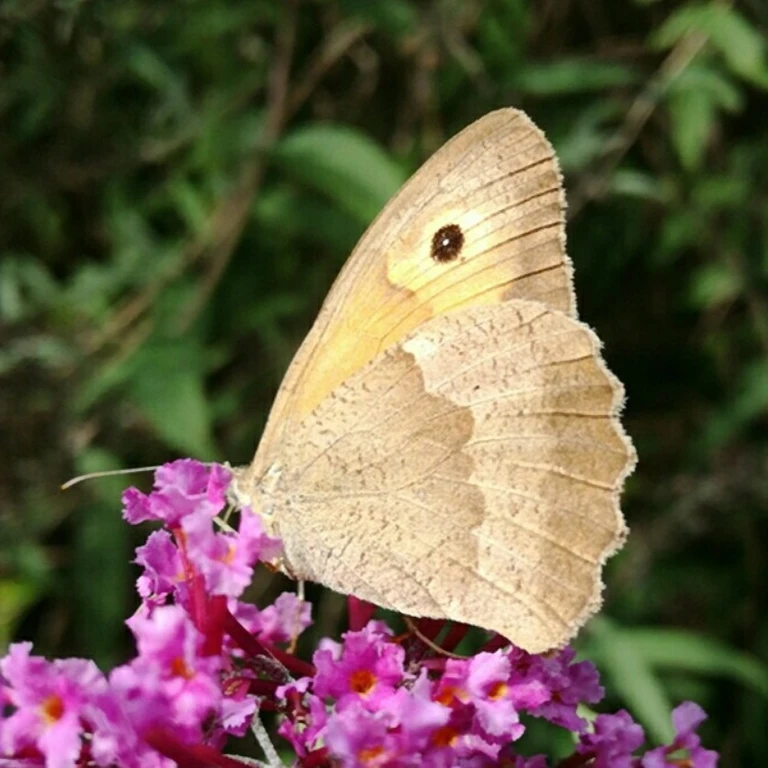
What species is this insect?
Maniola jurtina
